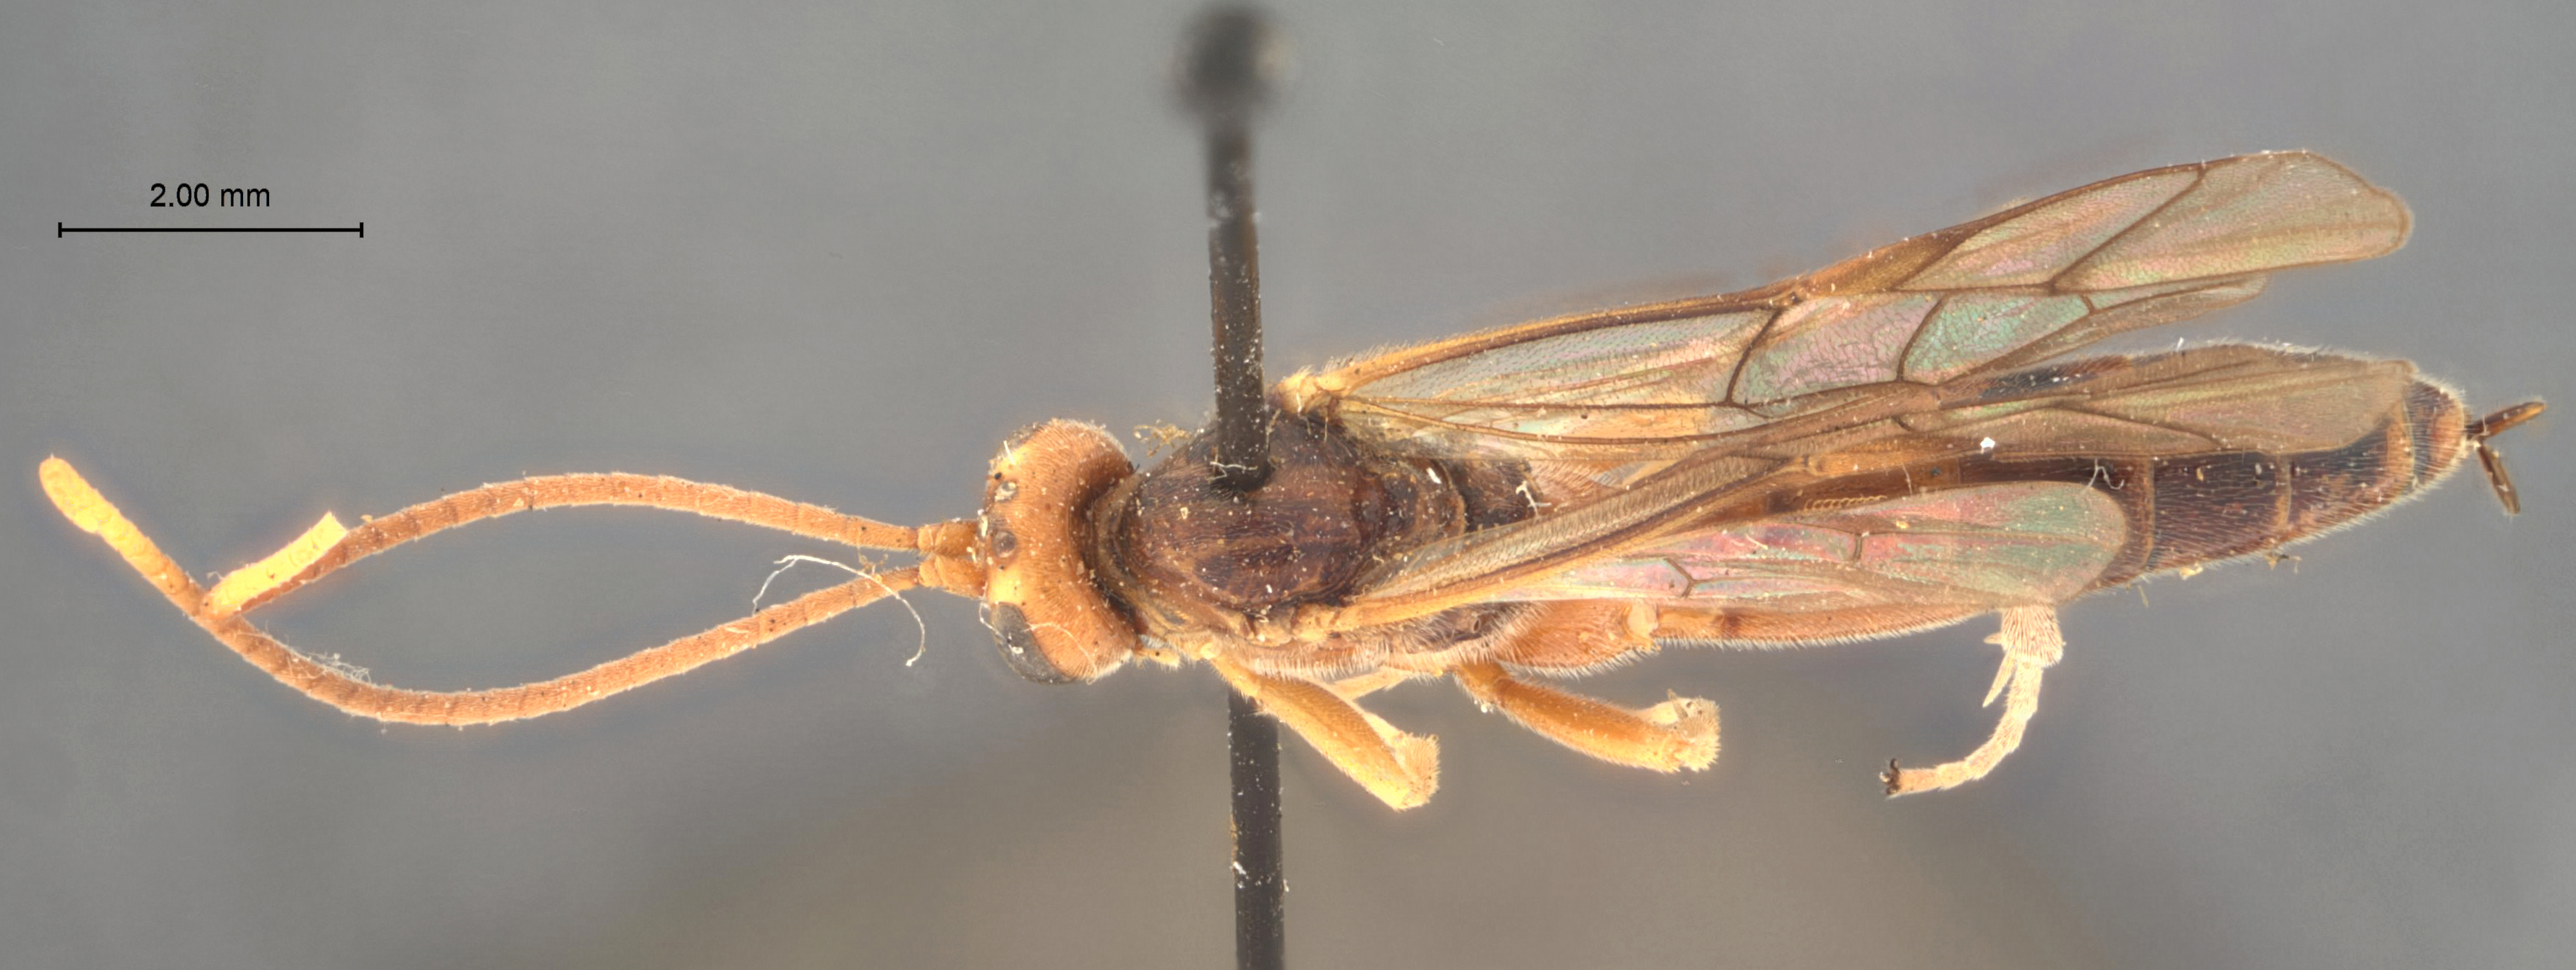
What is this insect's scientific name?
Ctenopelma cuficeps
